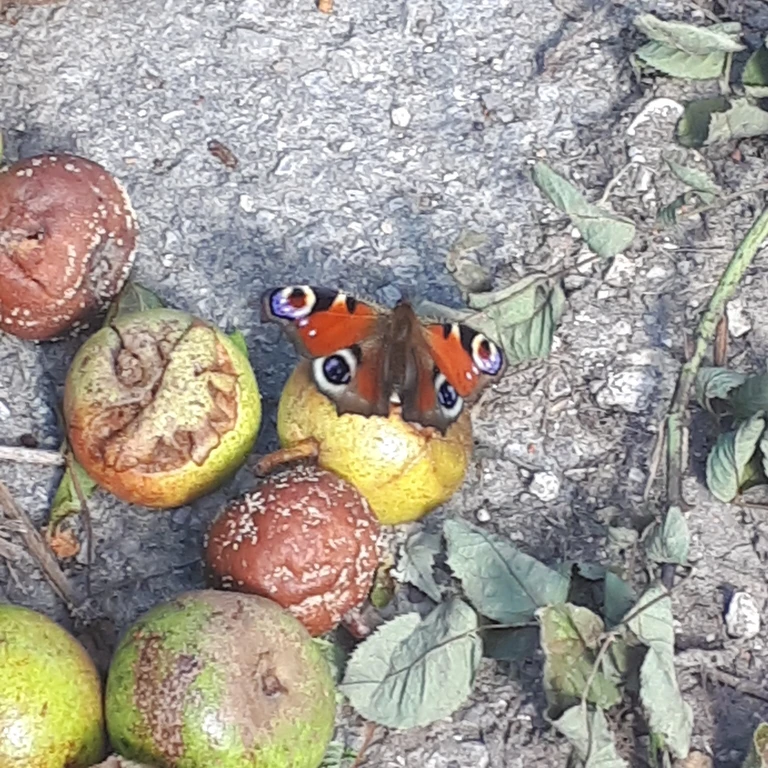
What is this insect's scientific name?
Aglais io
